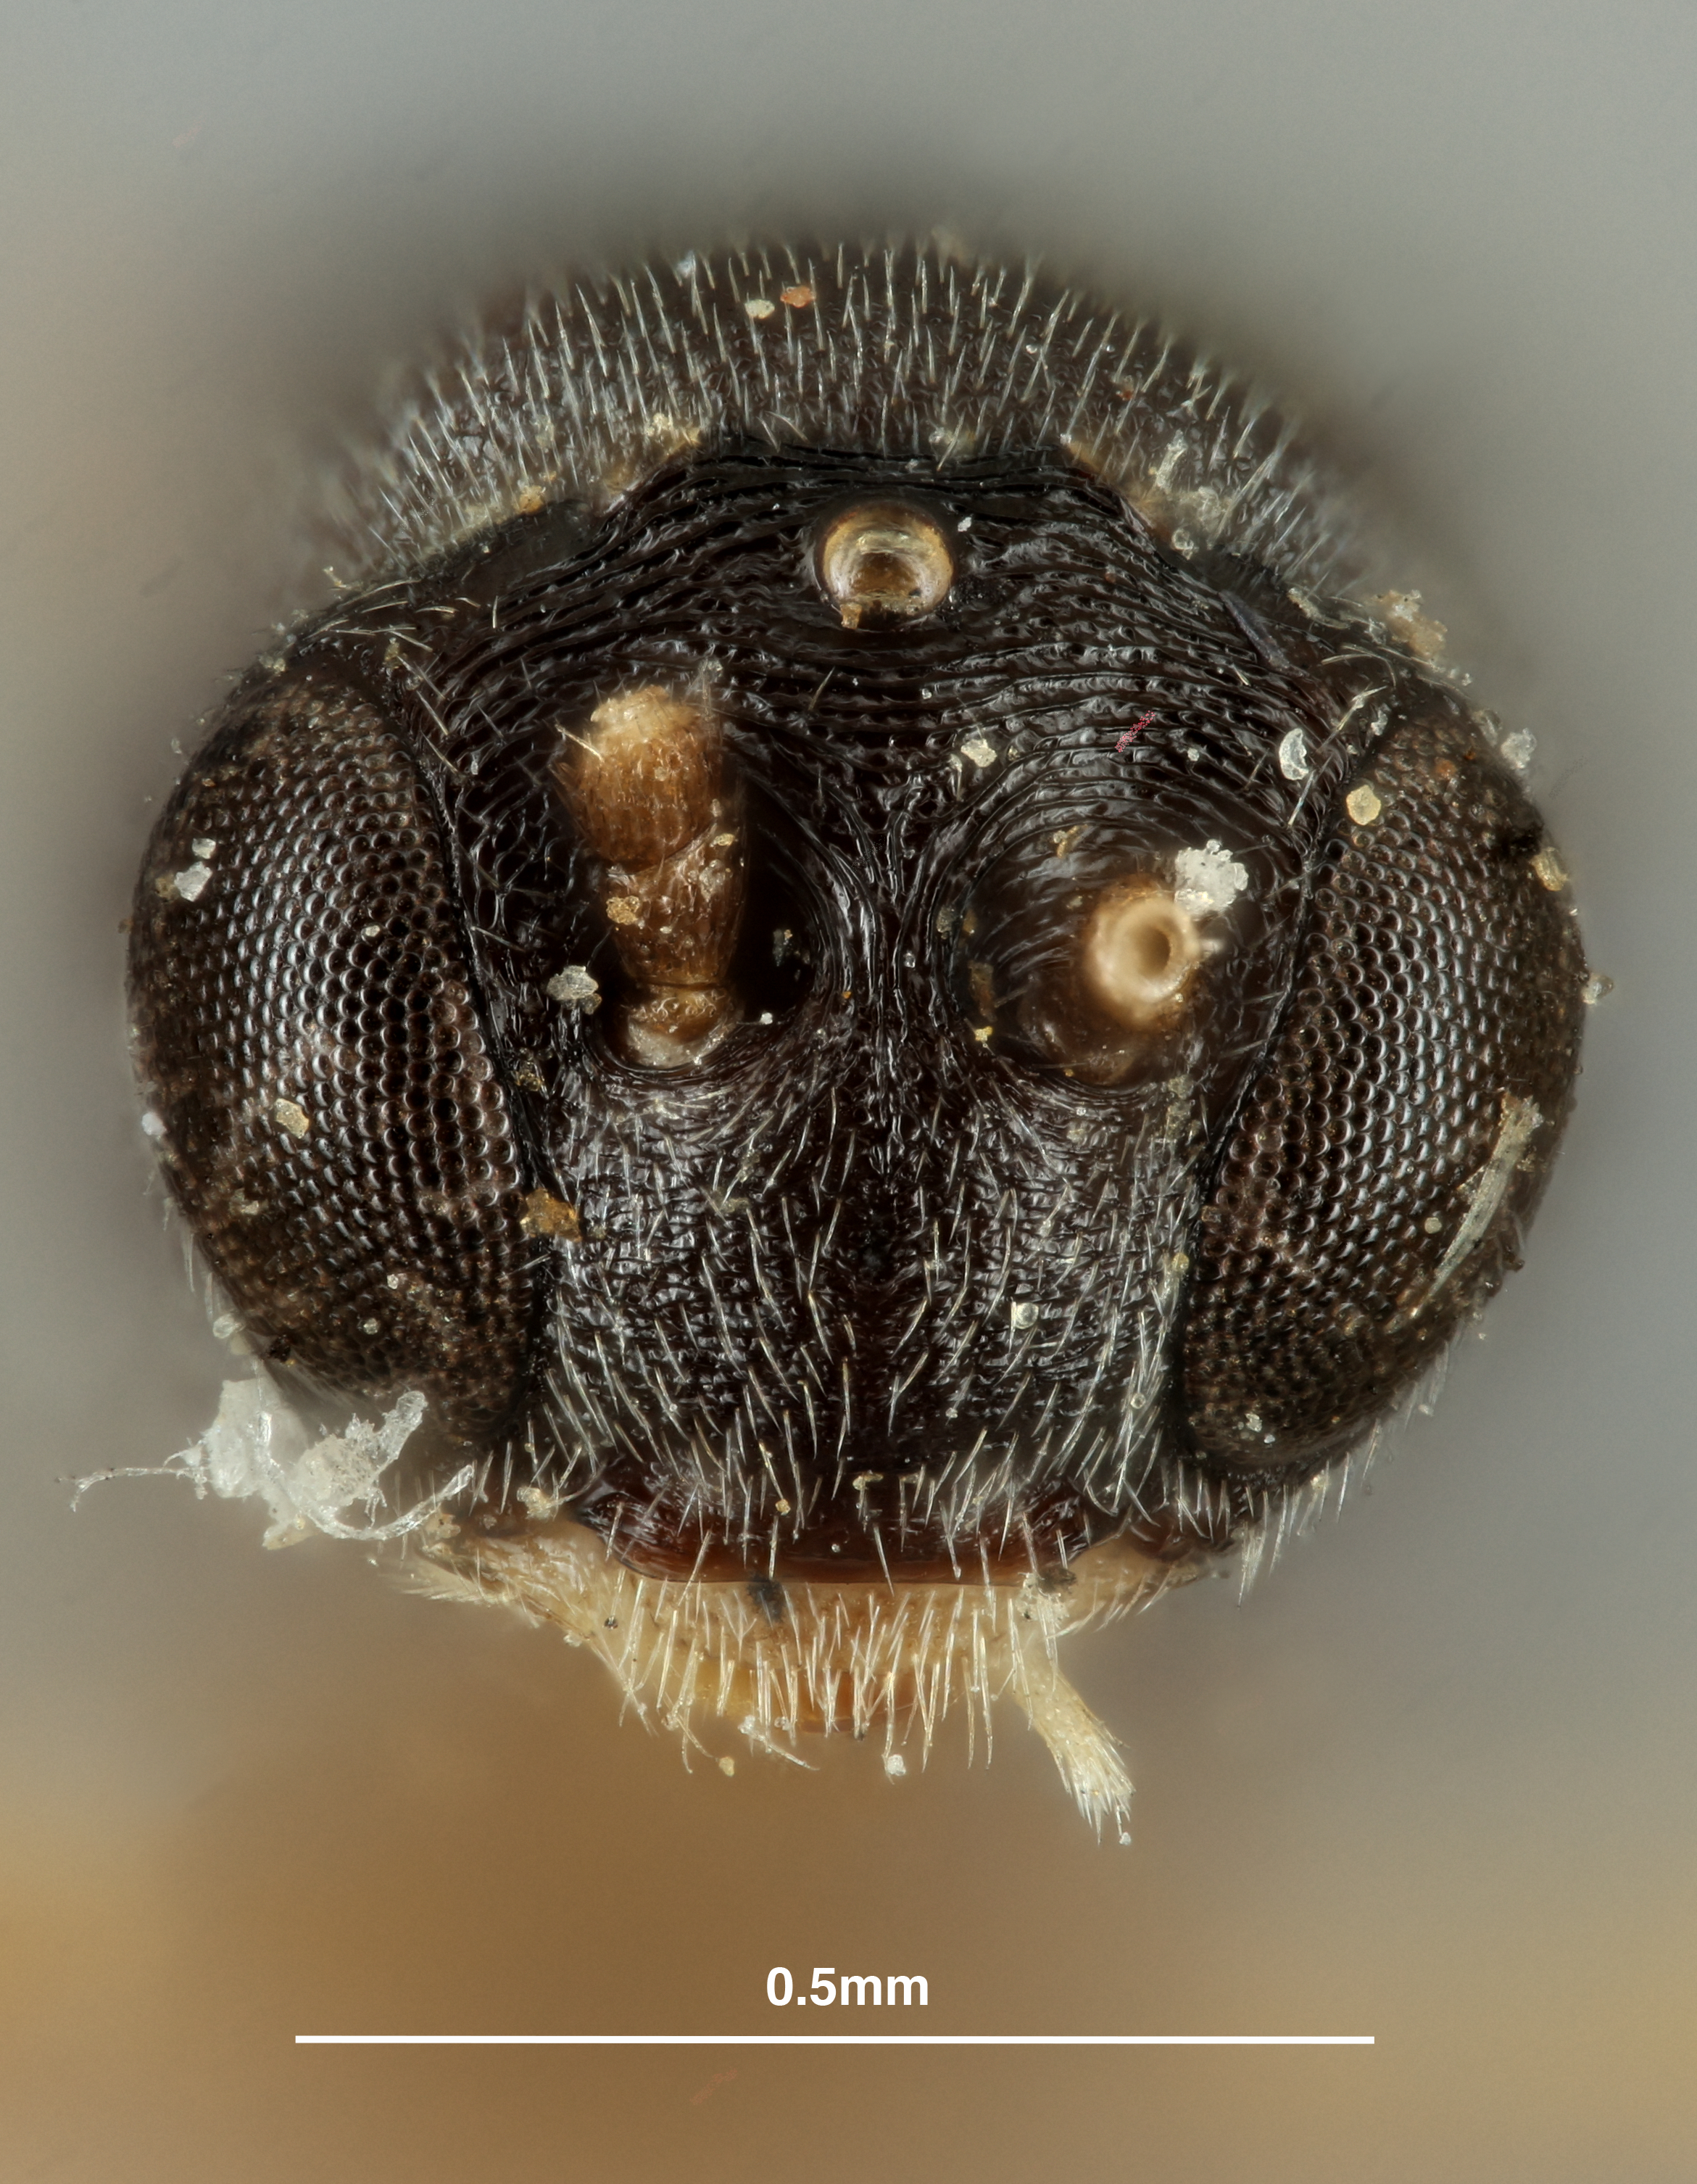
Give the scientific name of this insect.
Elasmosoma bakeri
